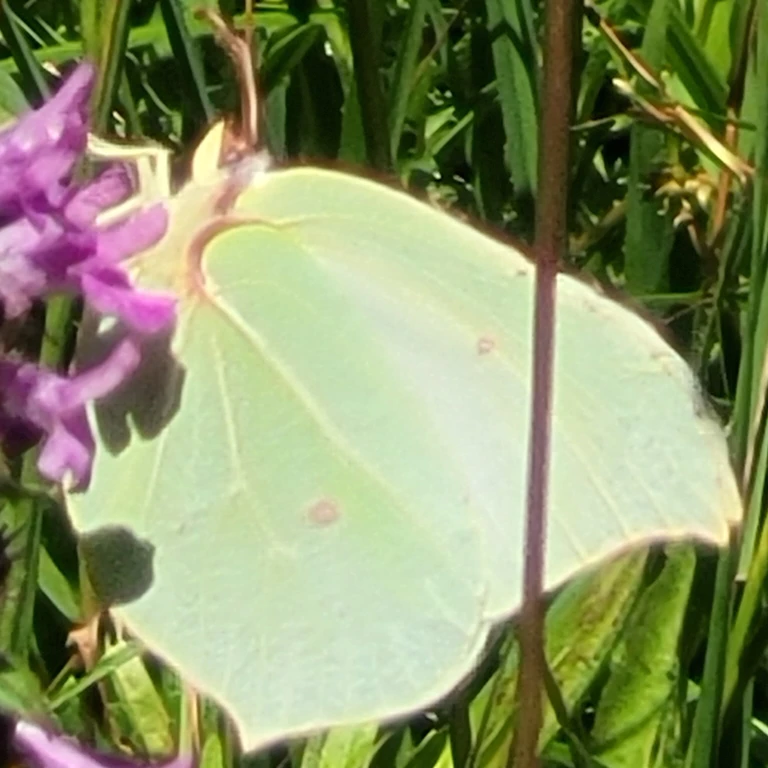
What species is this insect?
Gonepteryx rhamni
